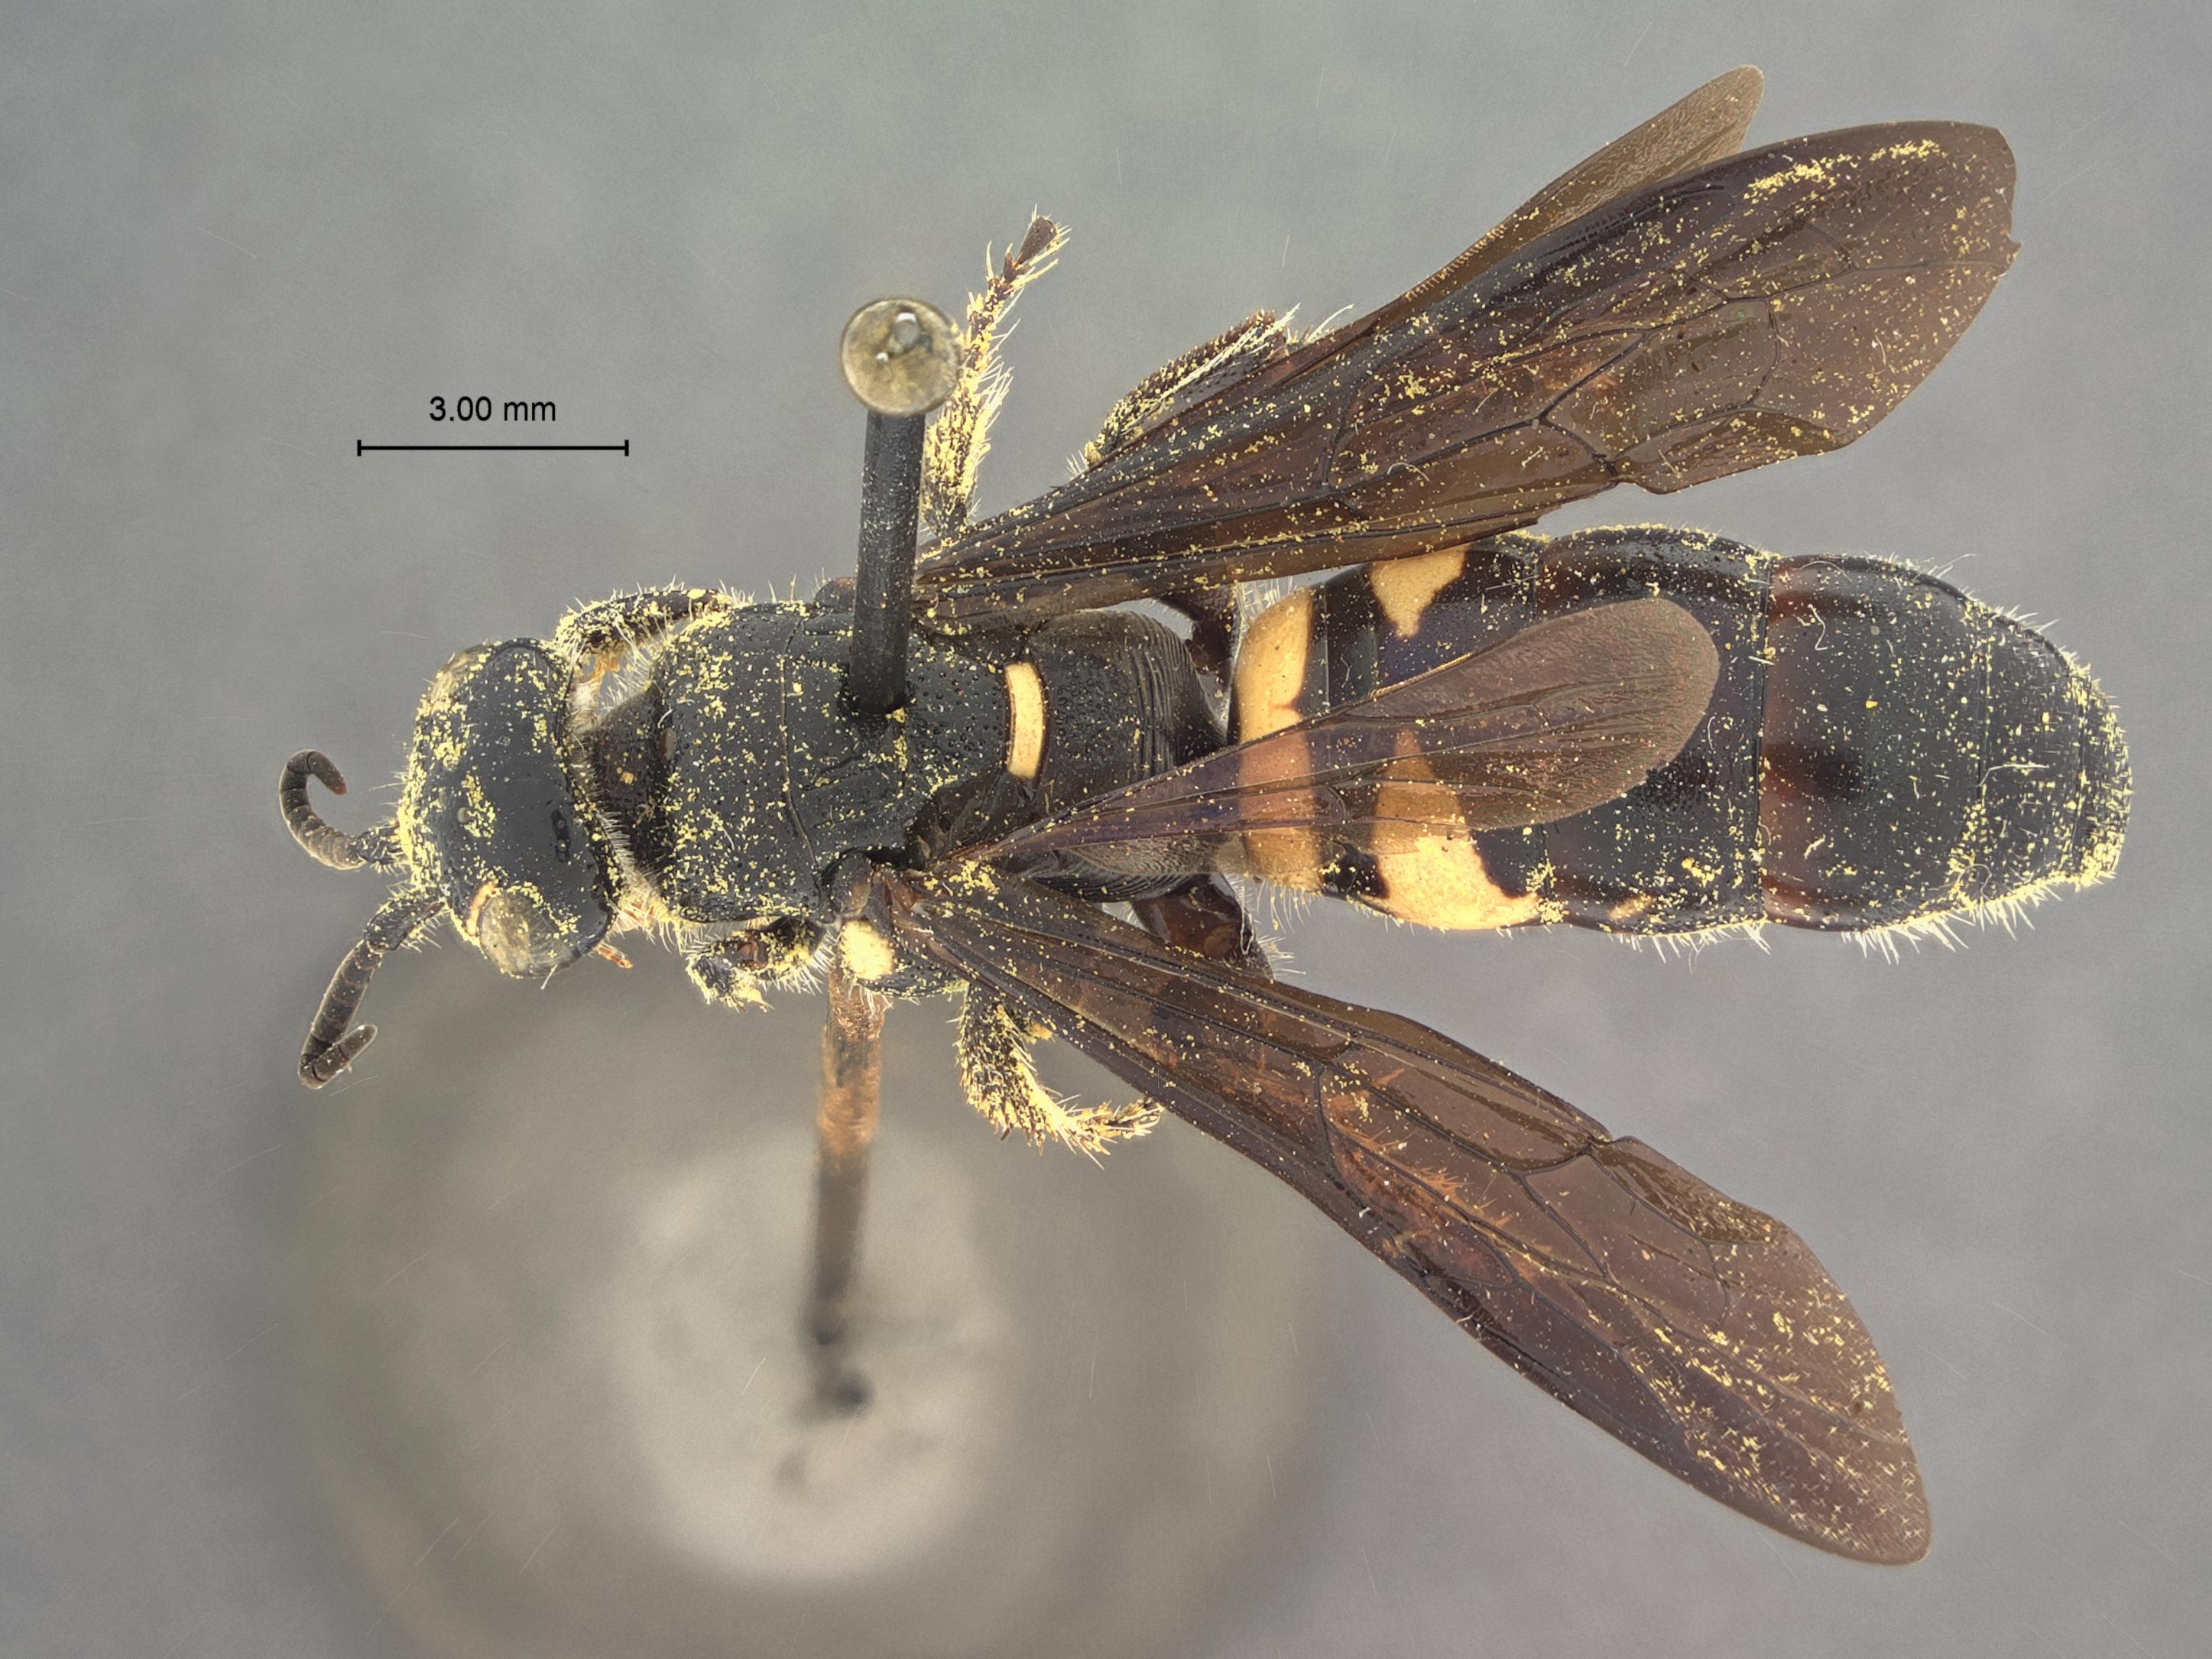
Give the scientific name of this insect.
Elis berlyi
